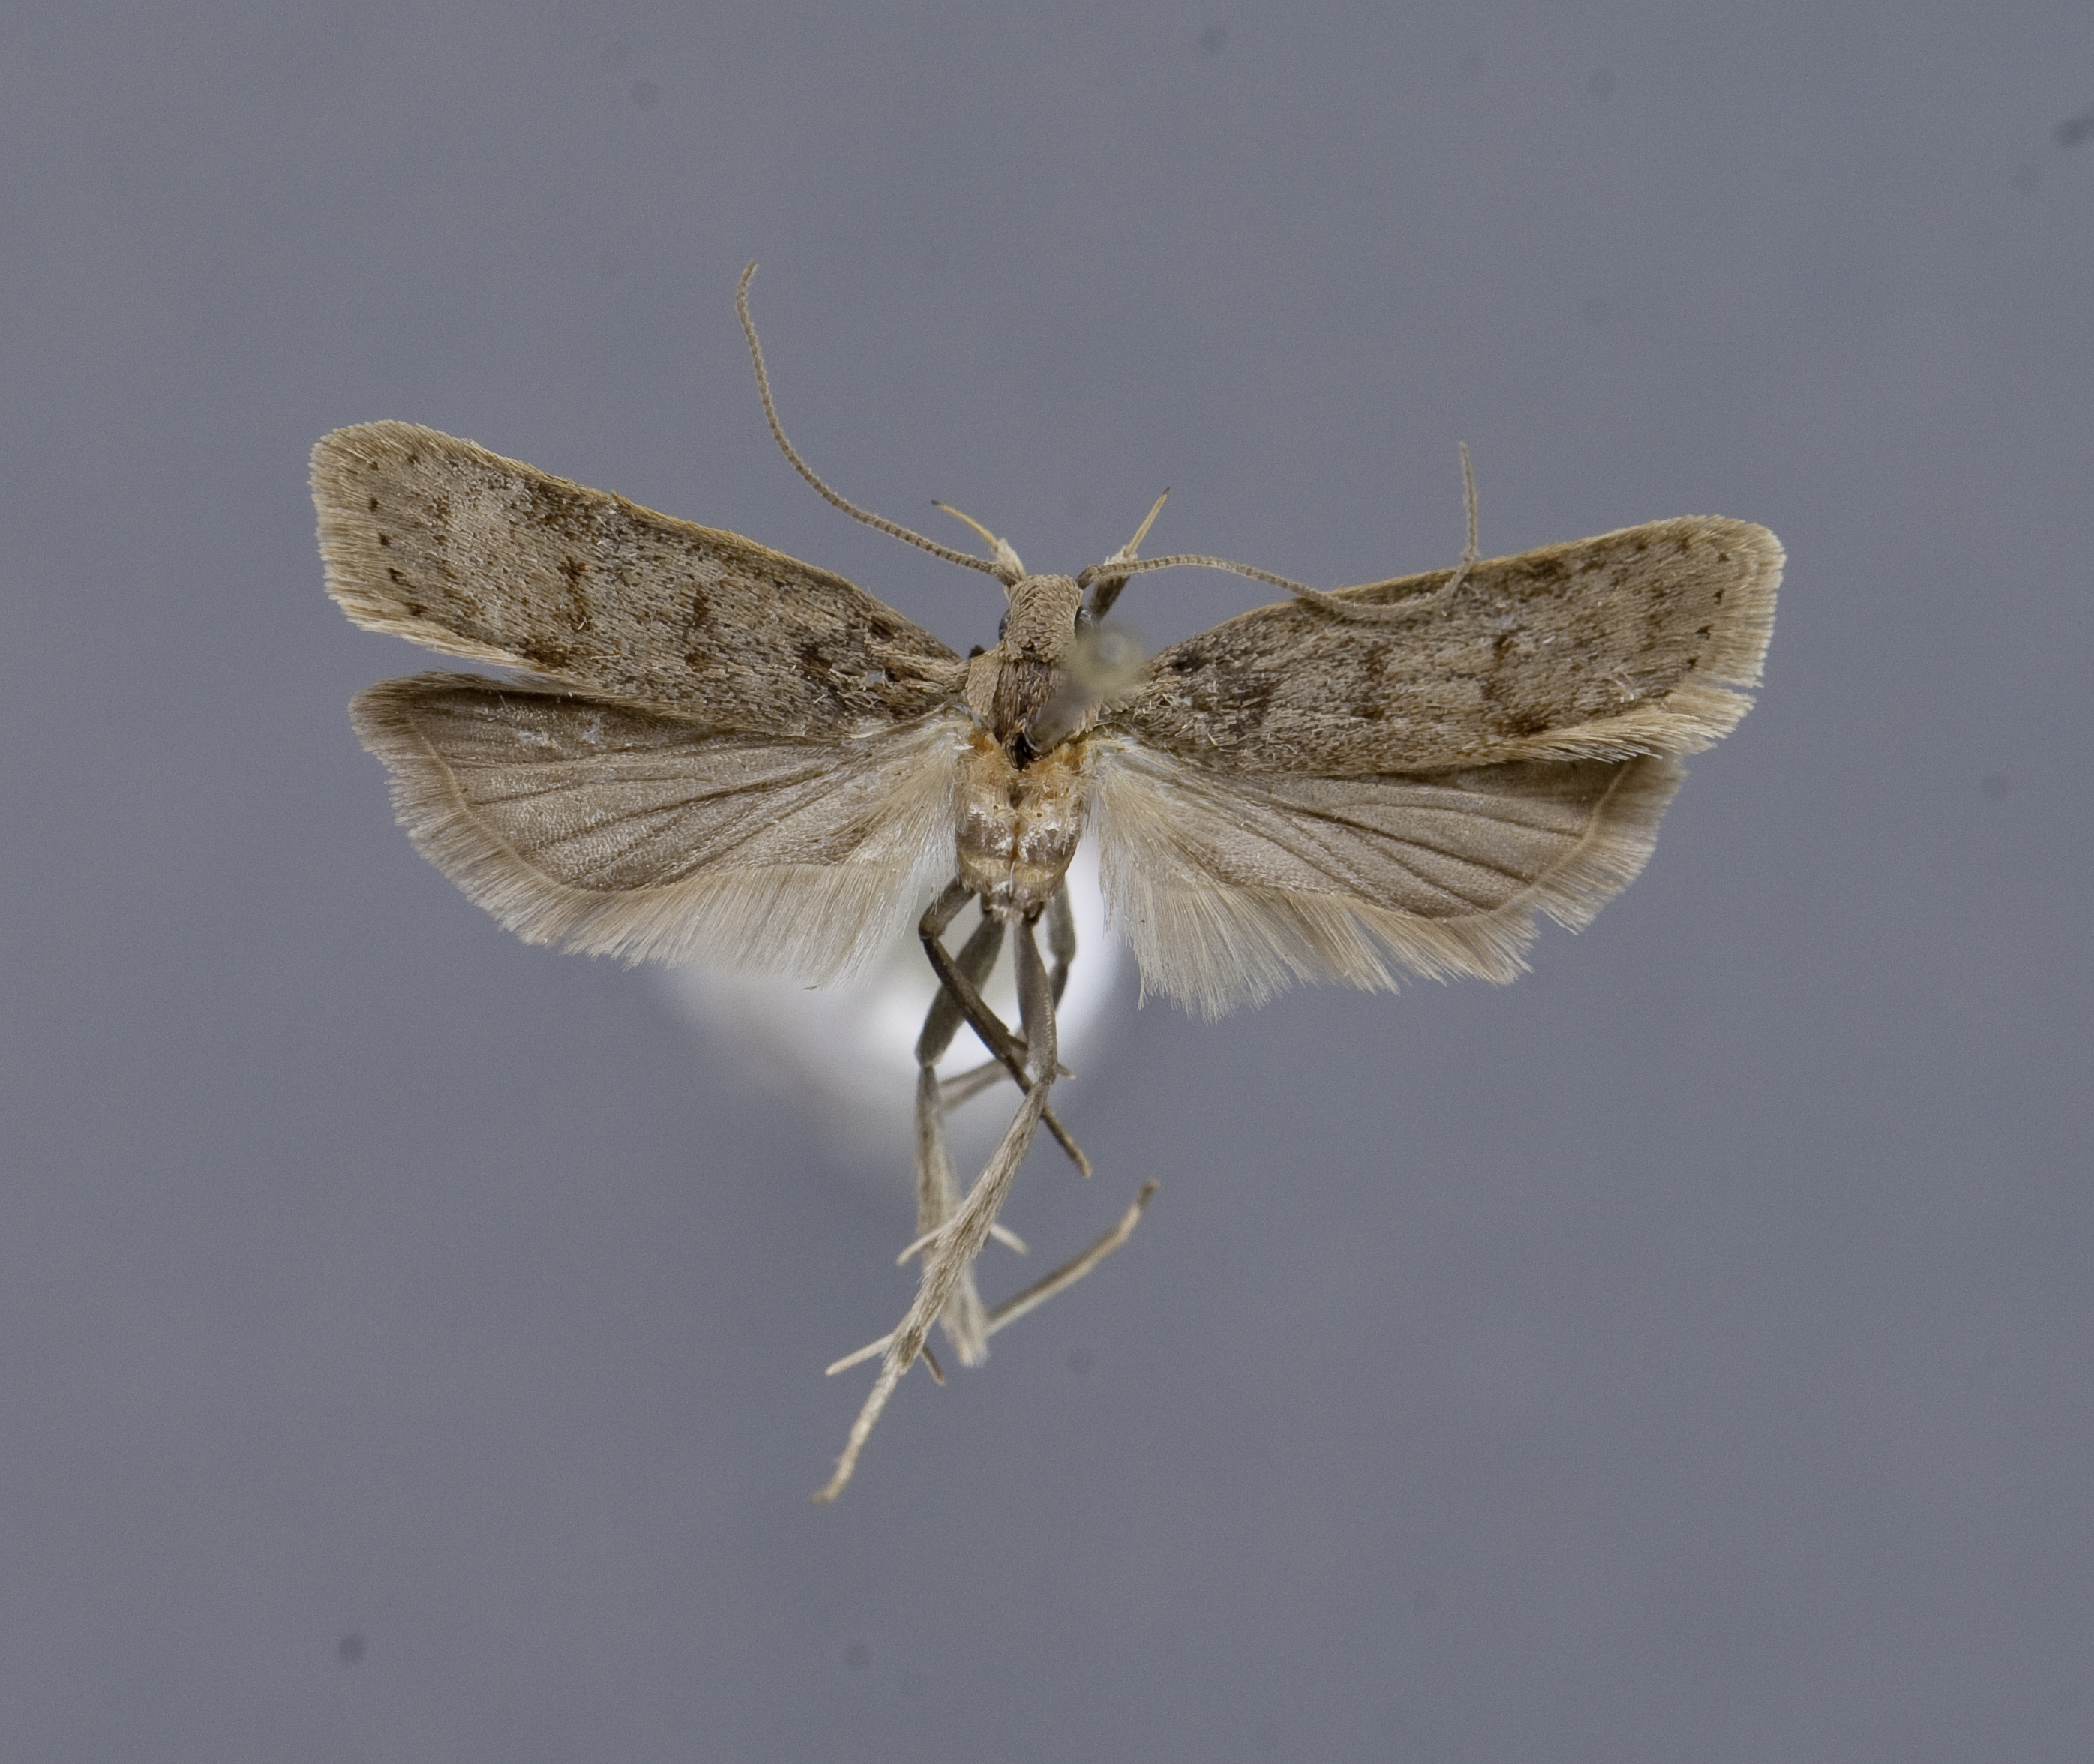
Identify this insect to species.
Trichotaphe condaliavorella (also Dichomeris condaliavorella)
